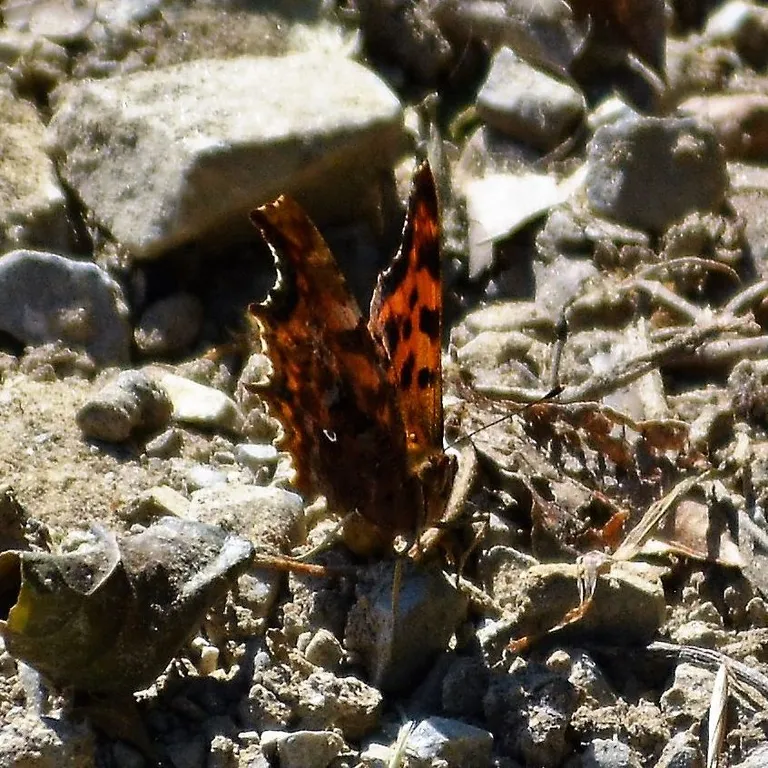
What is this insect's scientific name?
Polygonia c-album
